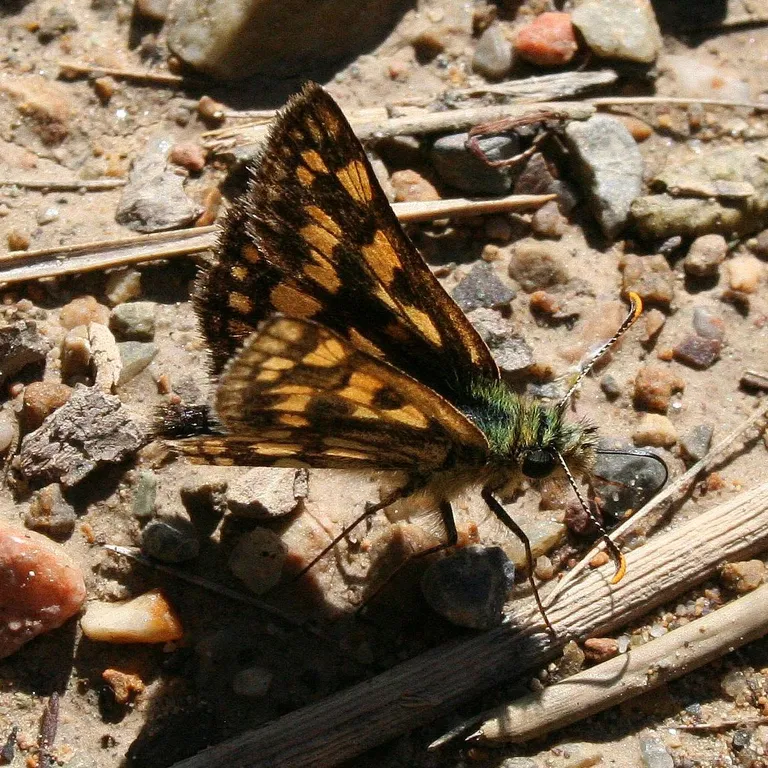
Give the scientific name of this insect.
Carterocephalus palaemon
